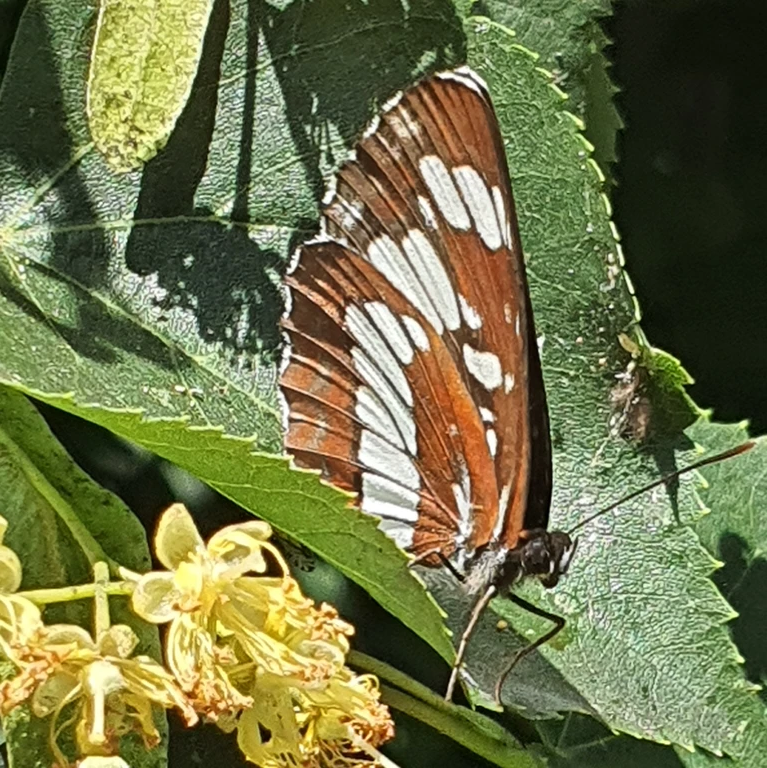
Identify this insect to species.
Neptis rivularis
